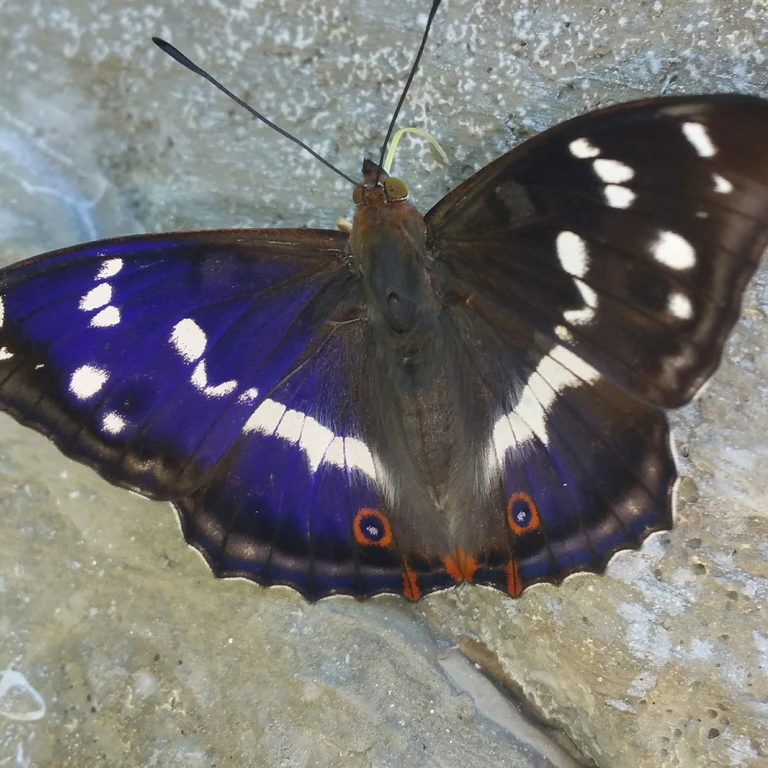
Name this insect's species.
Apatura iris
